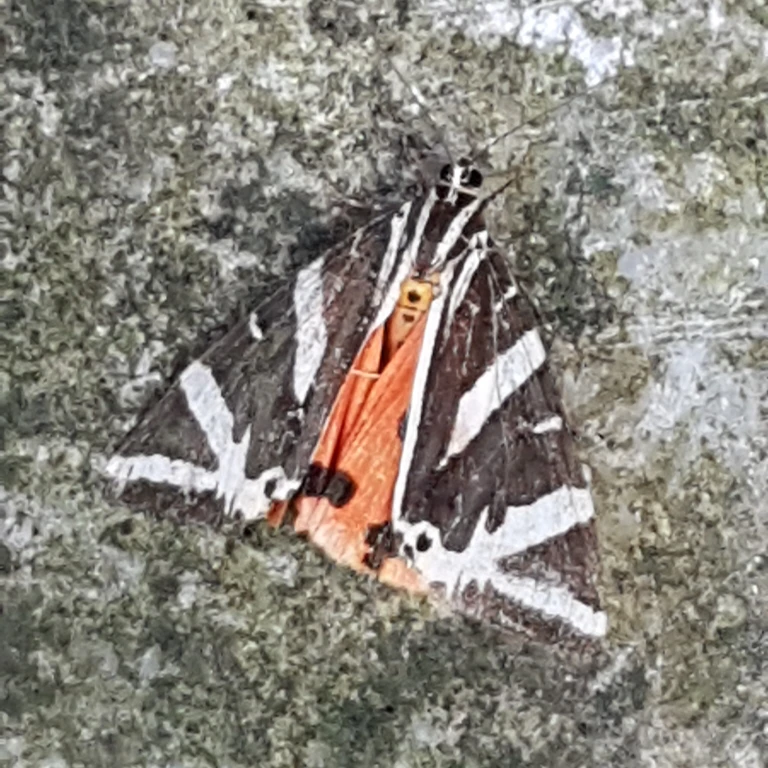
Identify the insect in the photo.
Euplagia quadripunctaria
